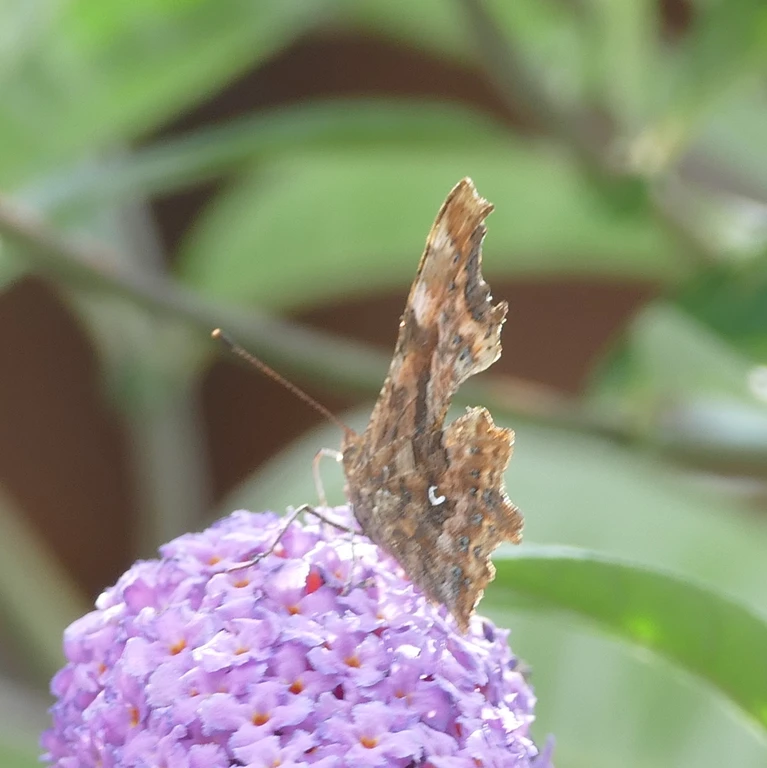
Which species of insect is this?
Polygonia c-album
